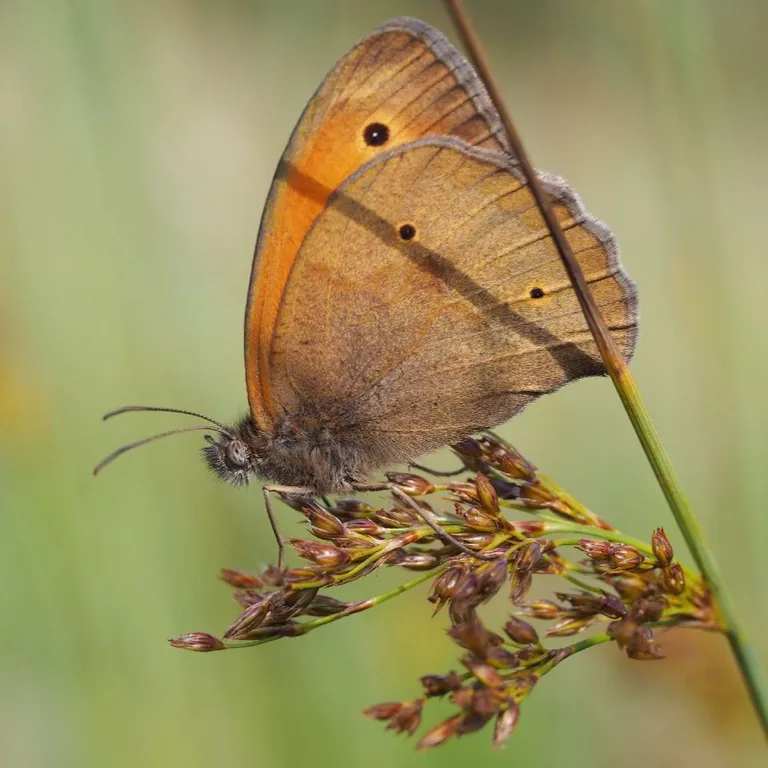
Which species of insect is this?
Maniola jurtina
